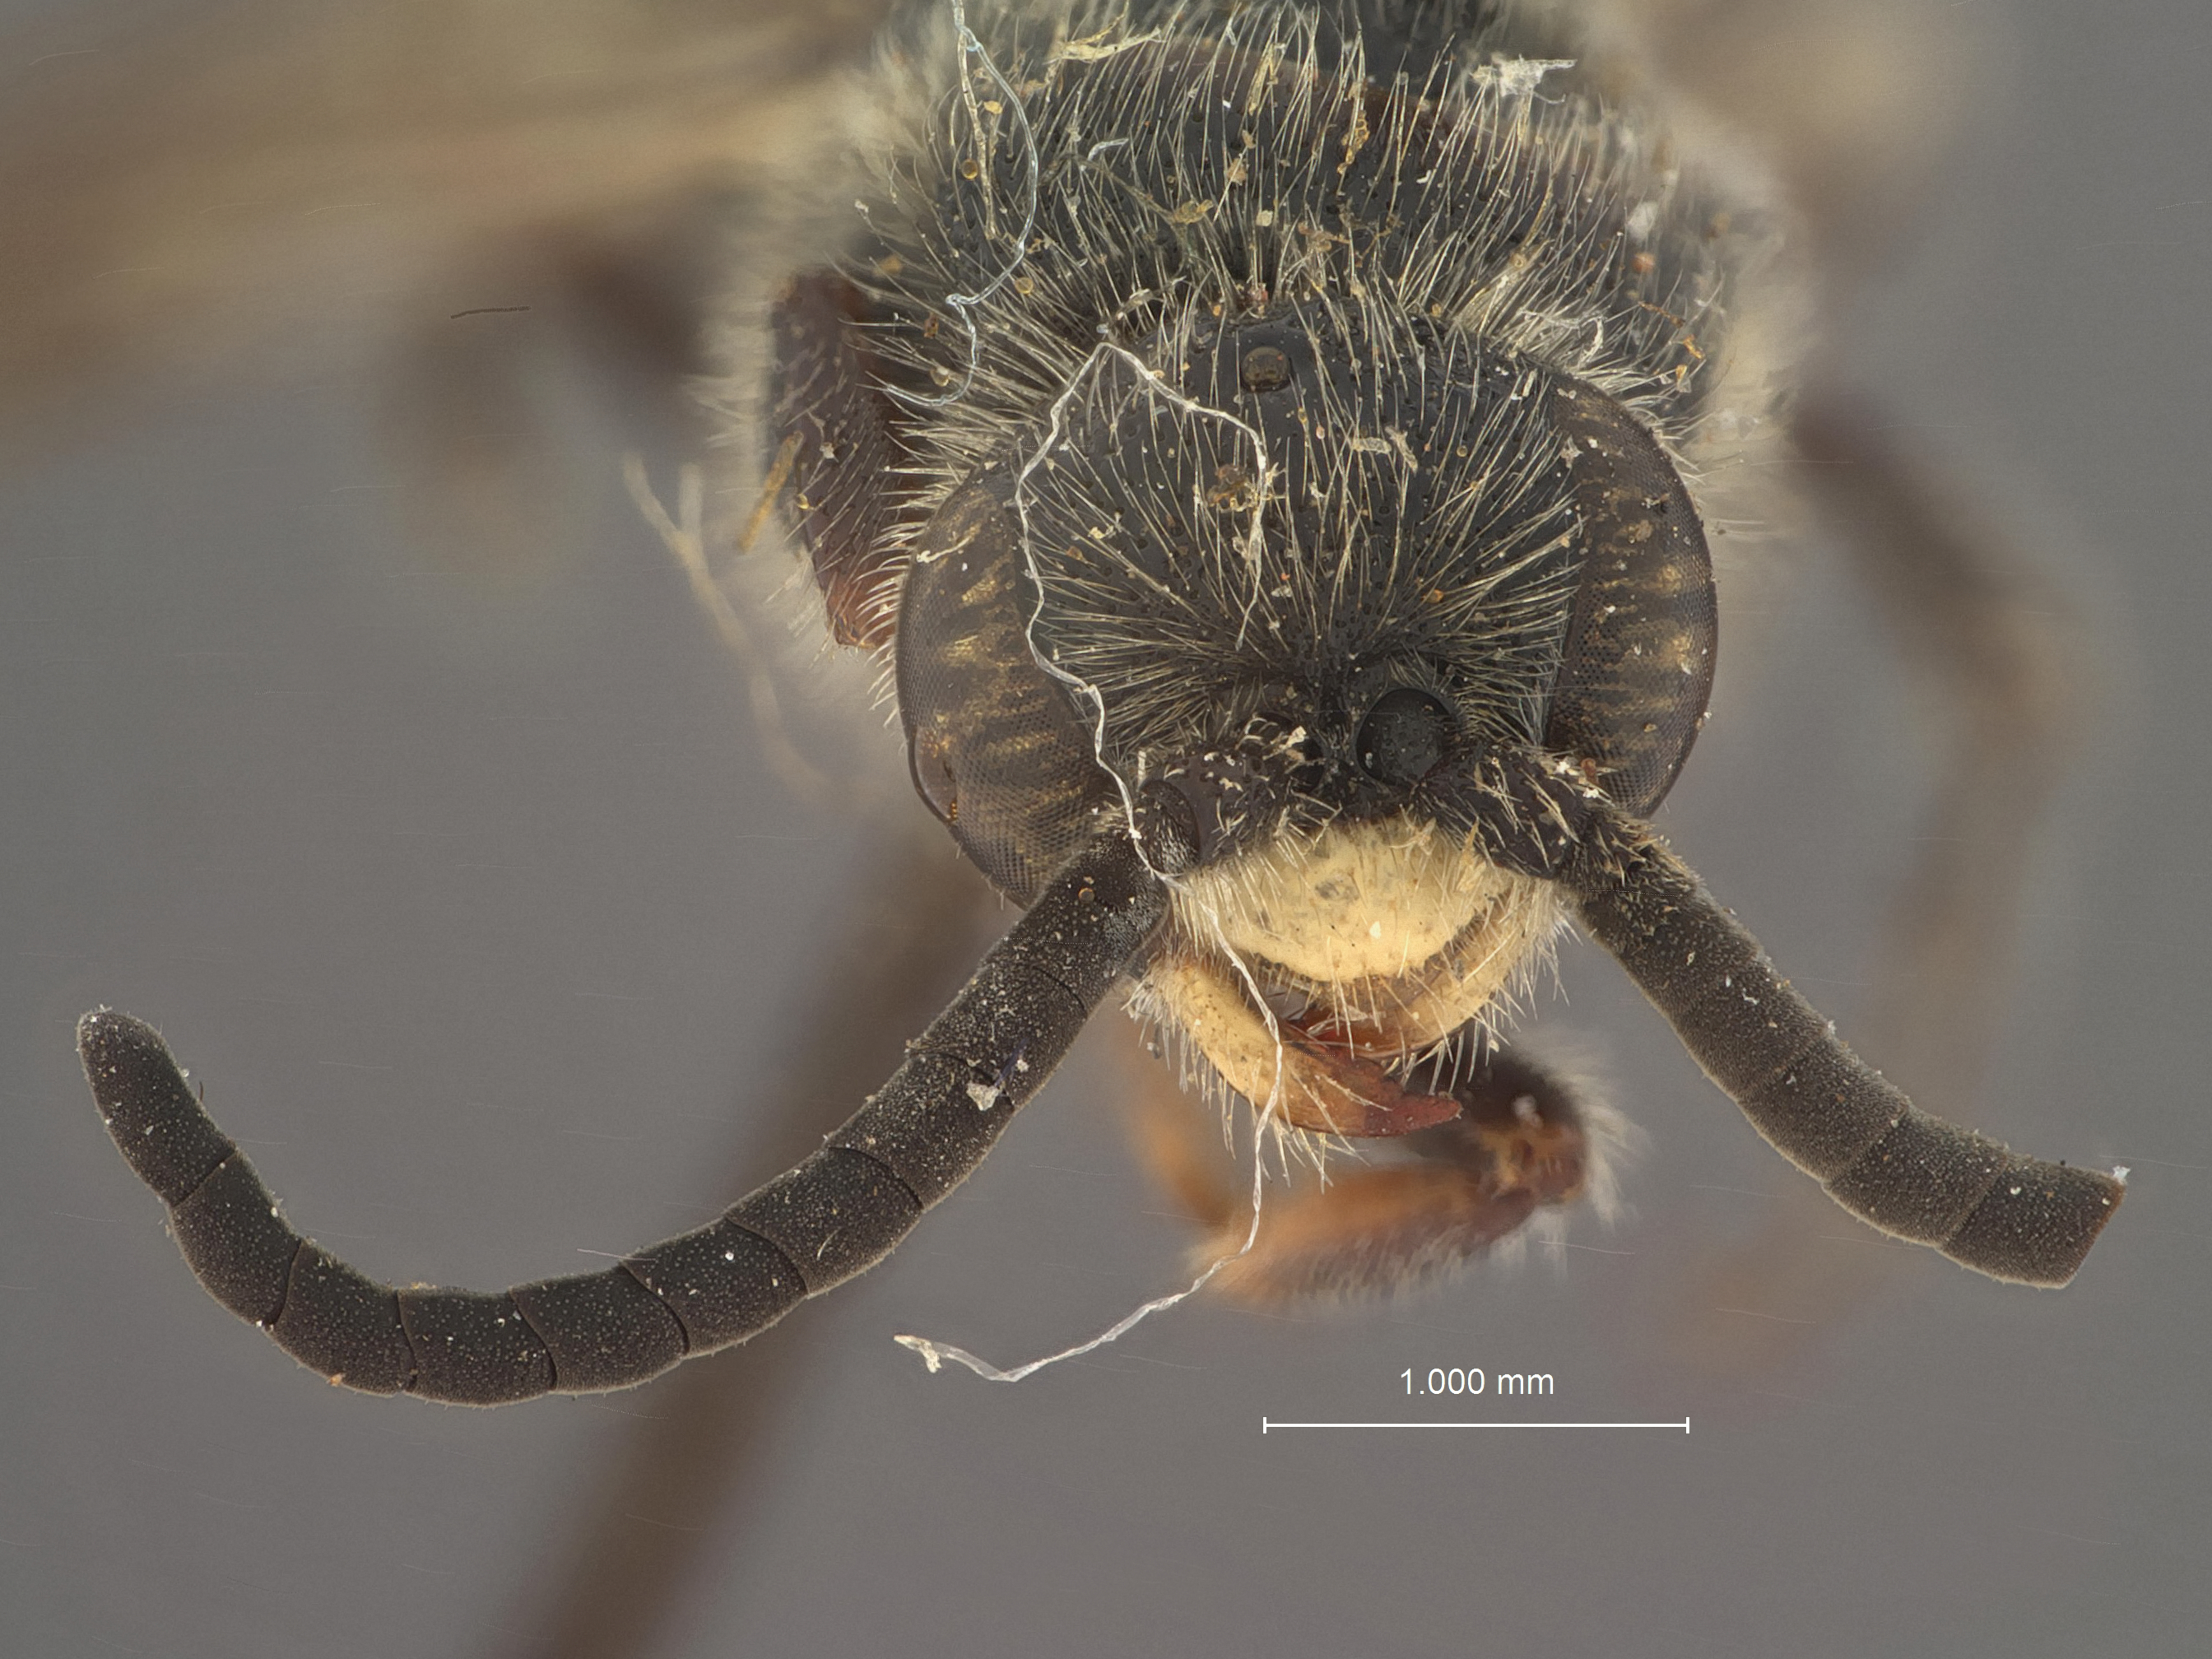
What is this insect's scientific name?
Paratiphia algonquina
